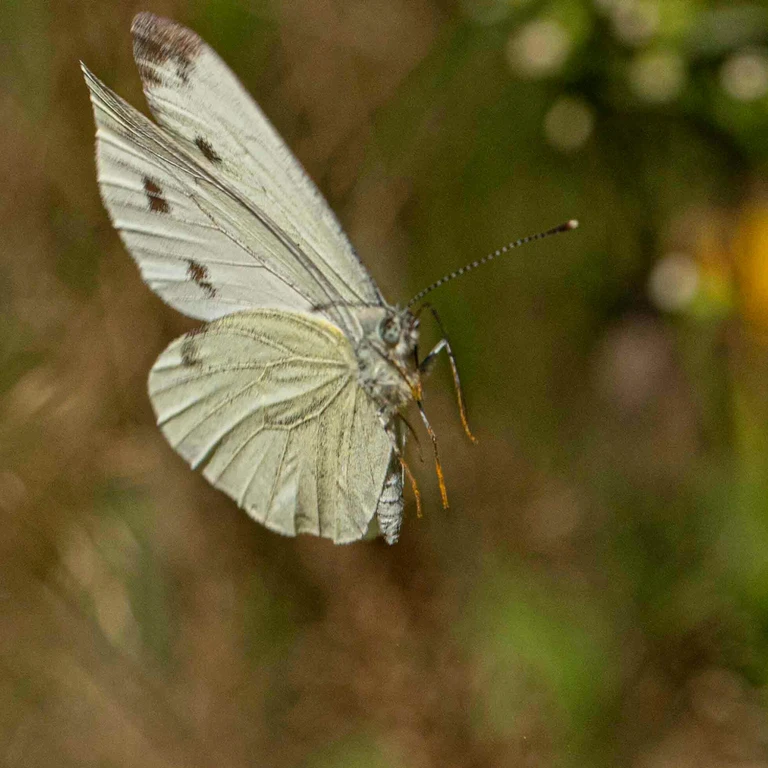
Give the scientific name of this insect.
Pieris napi
